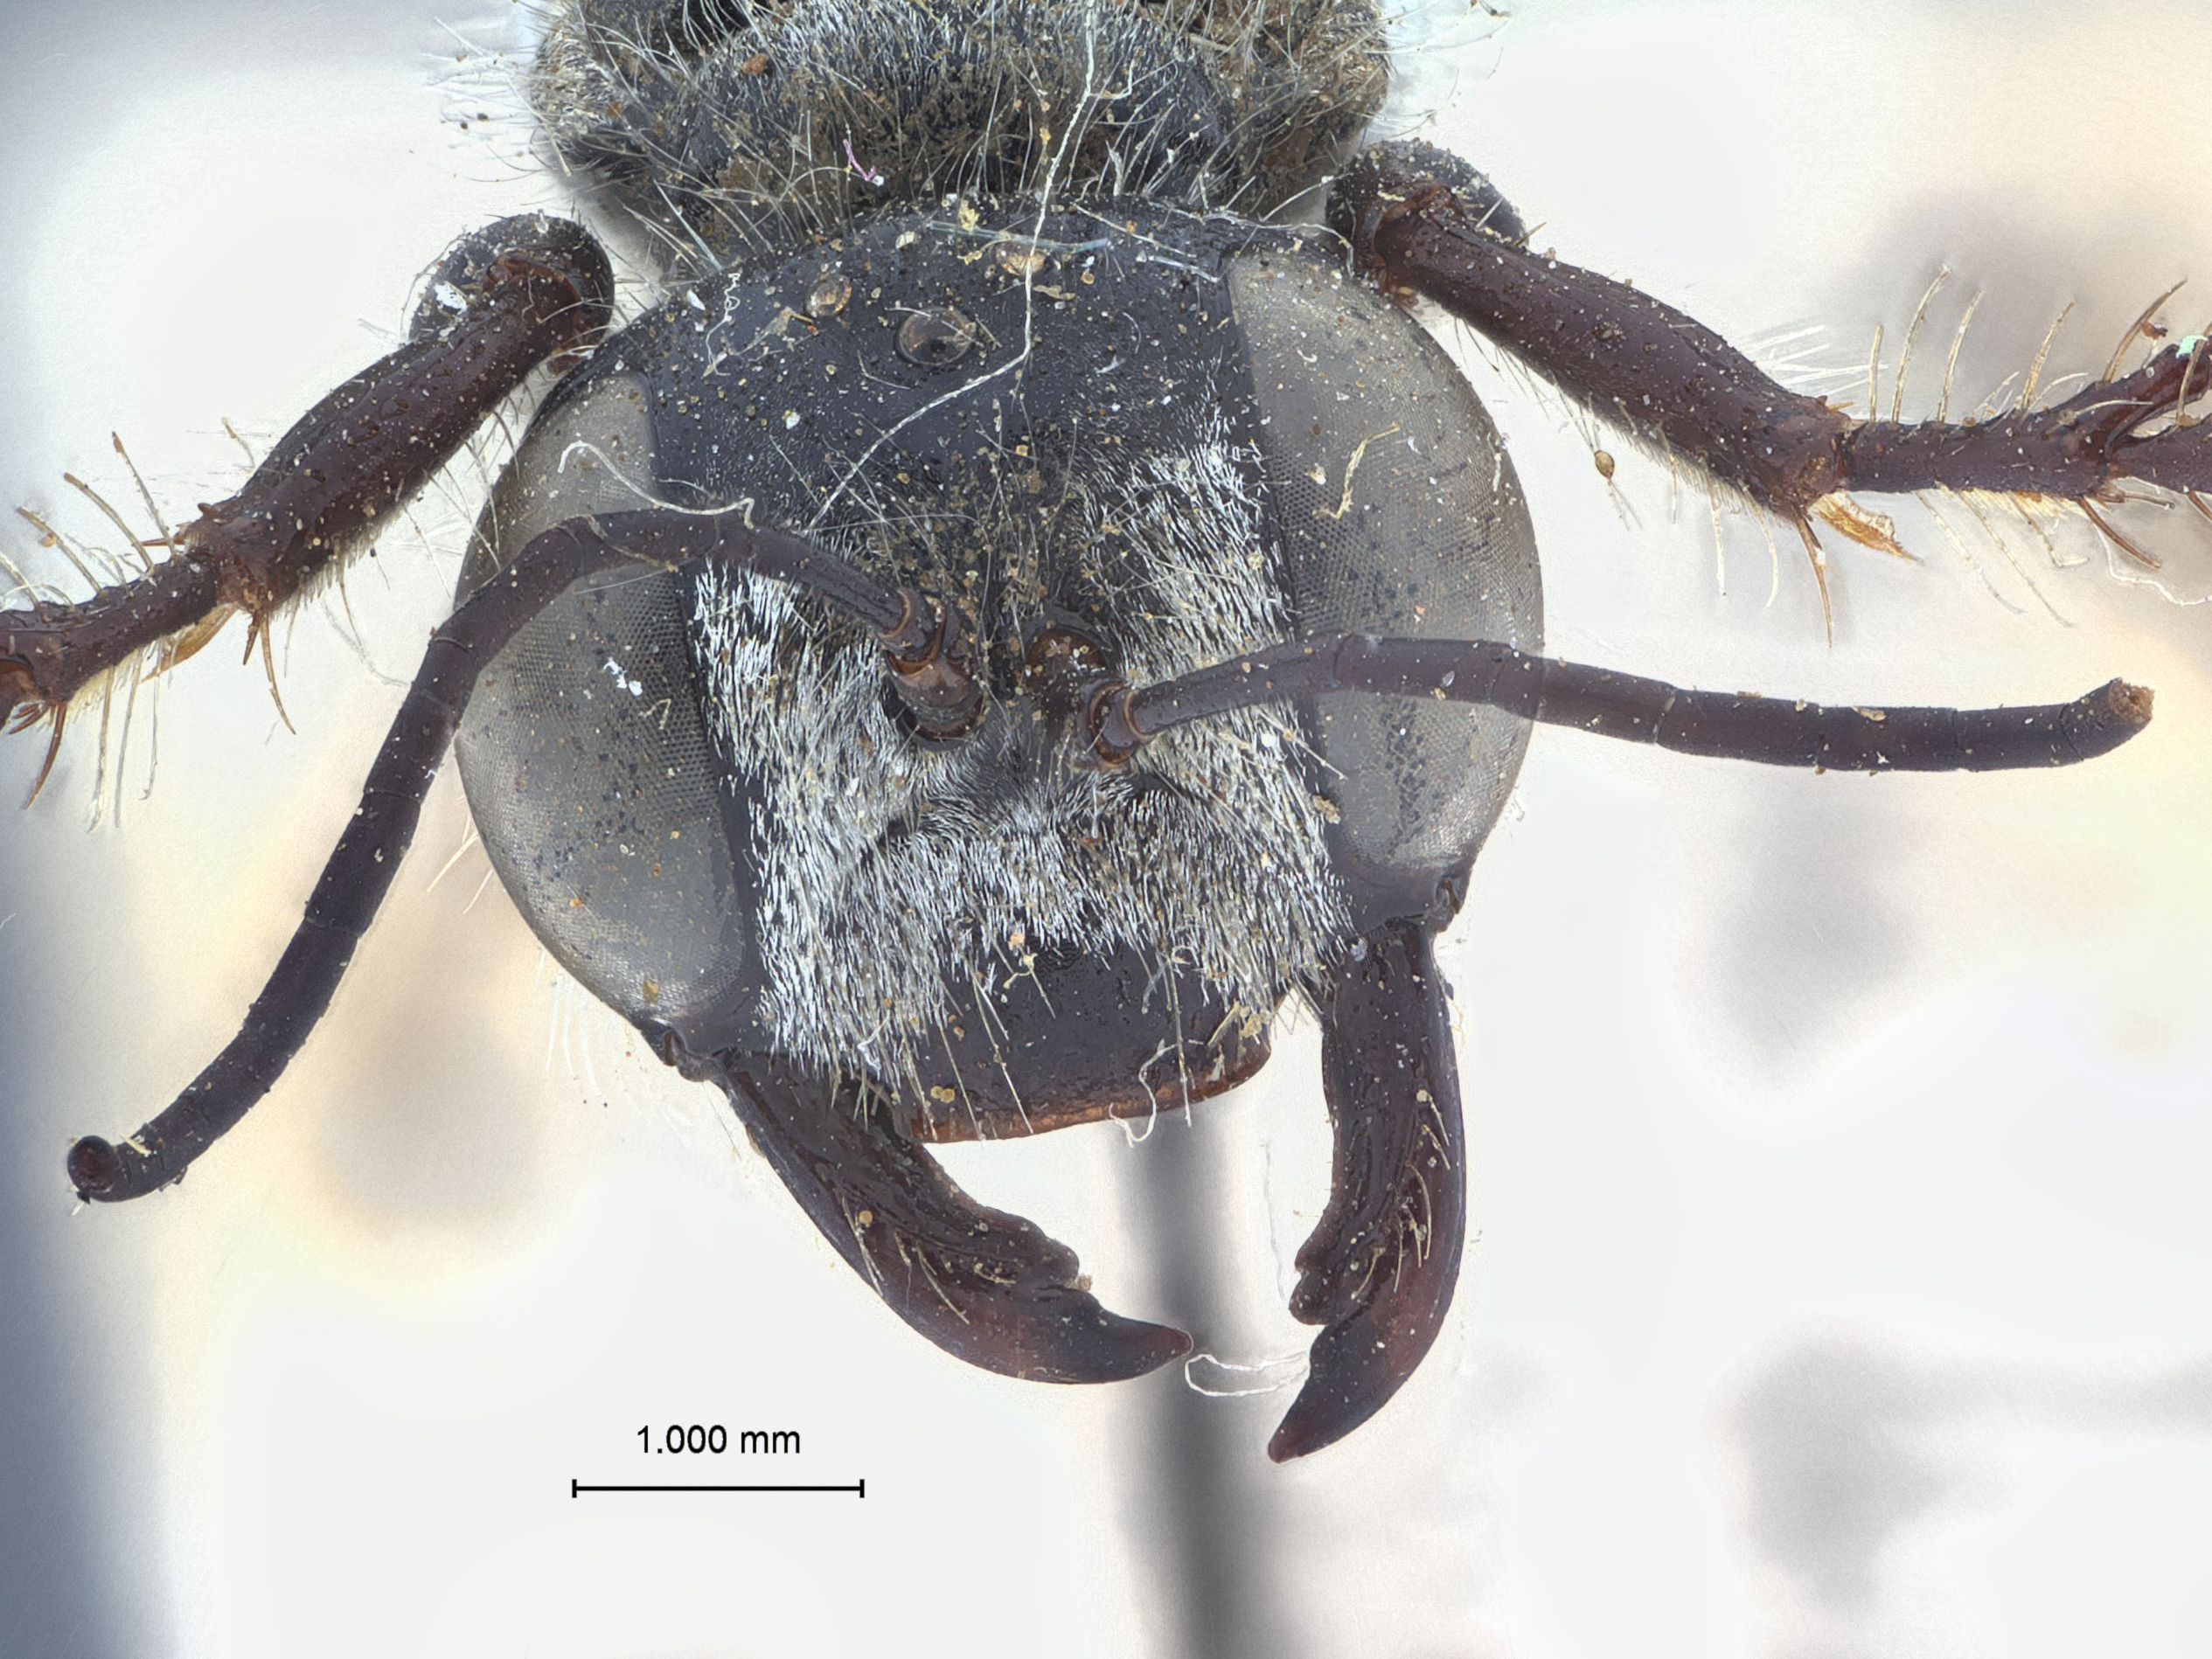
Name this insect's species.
Ammophila gibba
